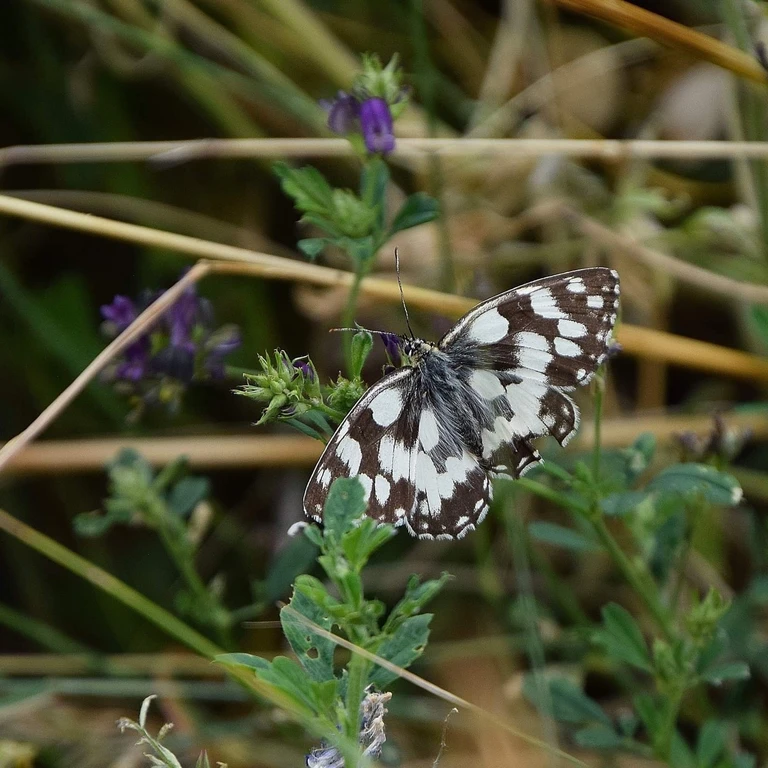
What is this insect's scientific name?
Melanargia galathea
